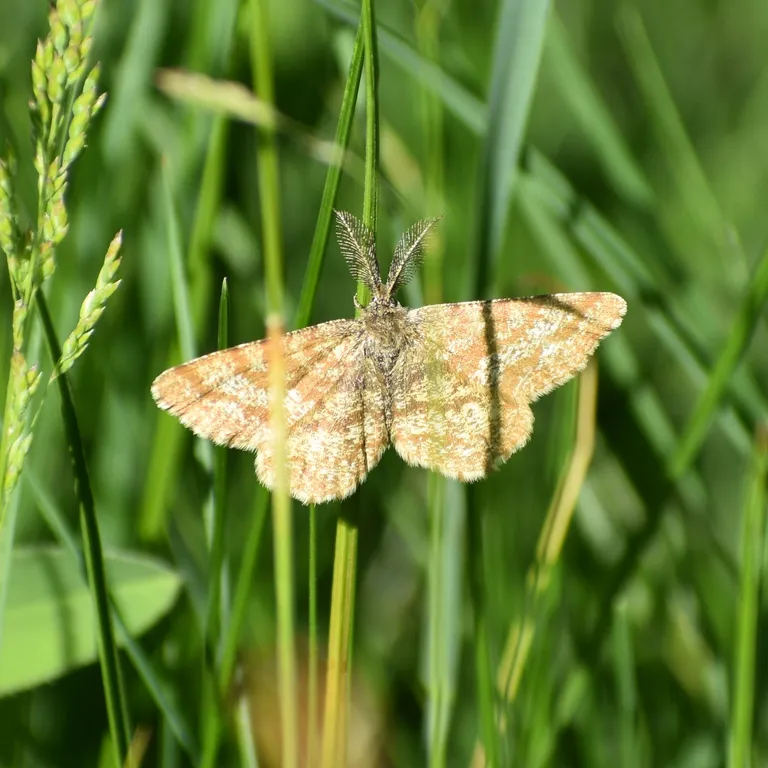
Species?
Ematurga atomaria
